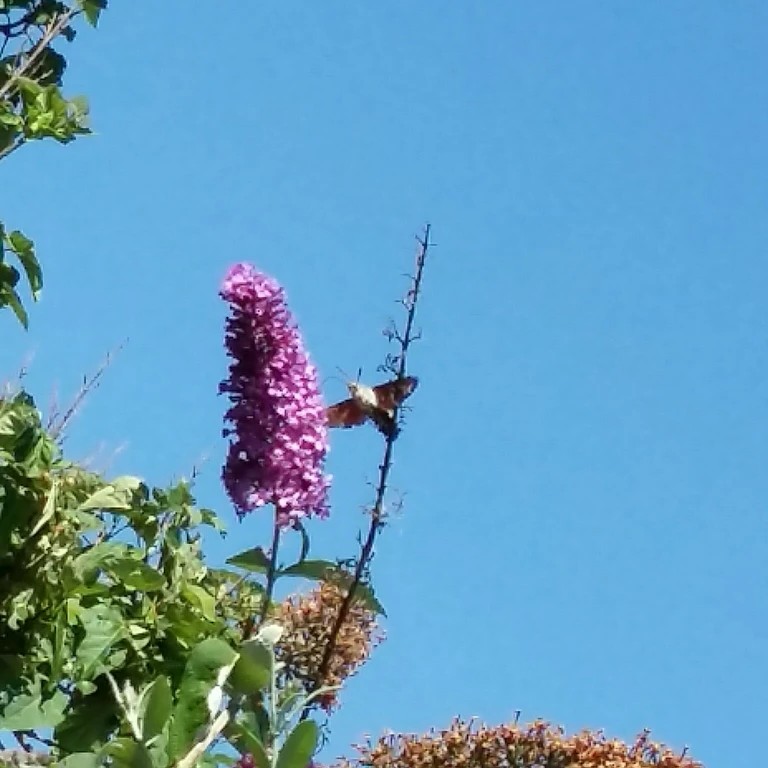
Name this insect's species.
Macroglossum stellatarum
